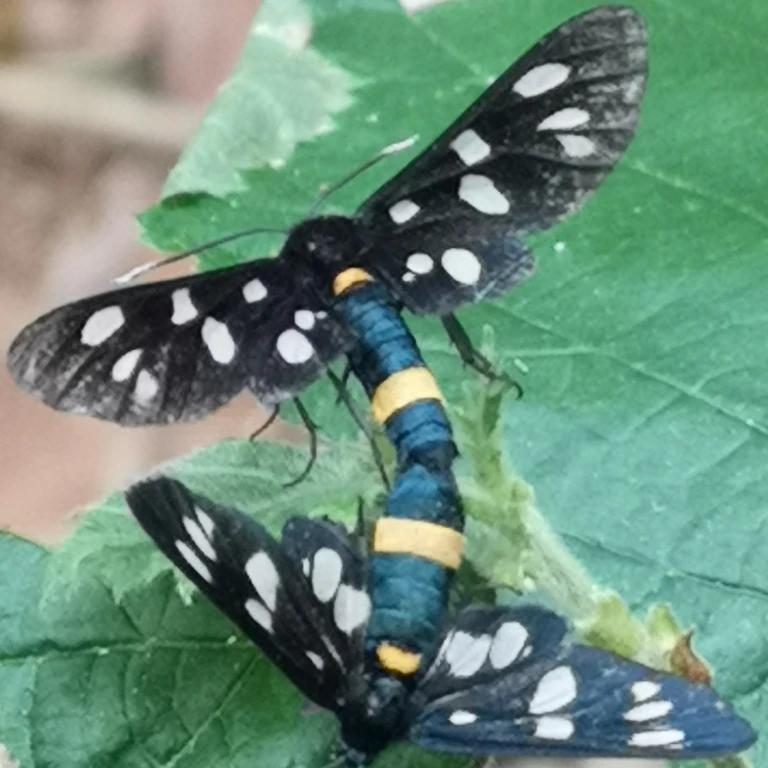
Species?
Amata phegea
